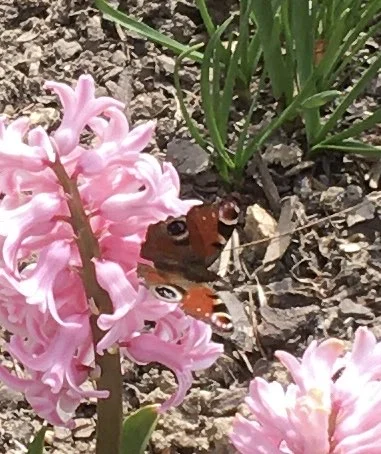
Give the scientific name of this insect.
Aglais io
